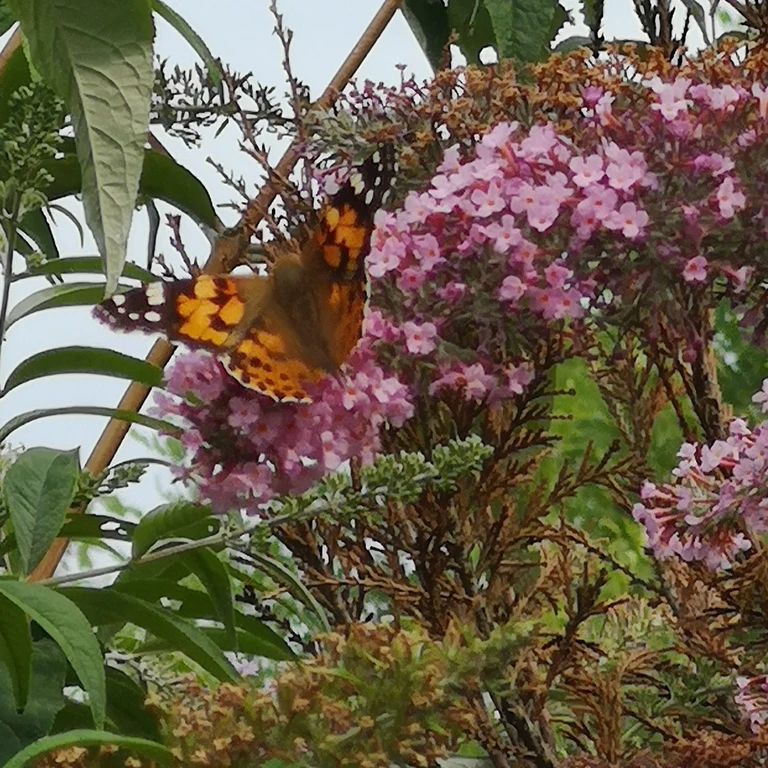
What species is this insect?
Vanessa cardui
